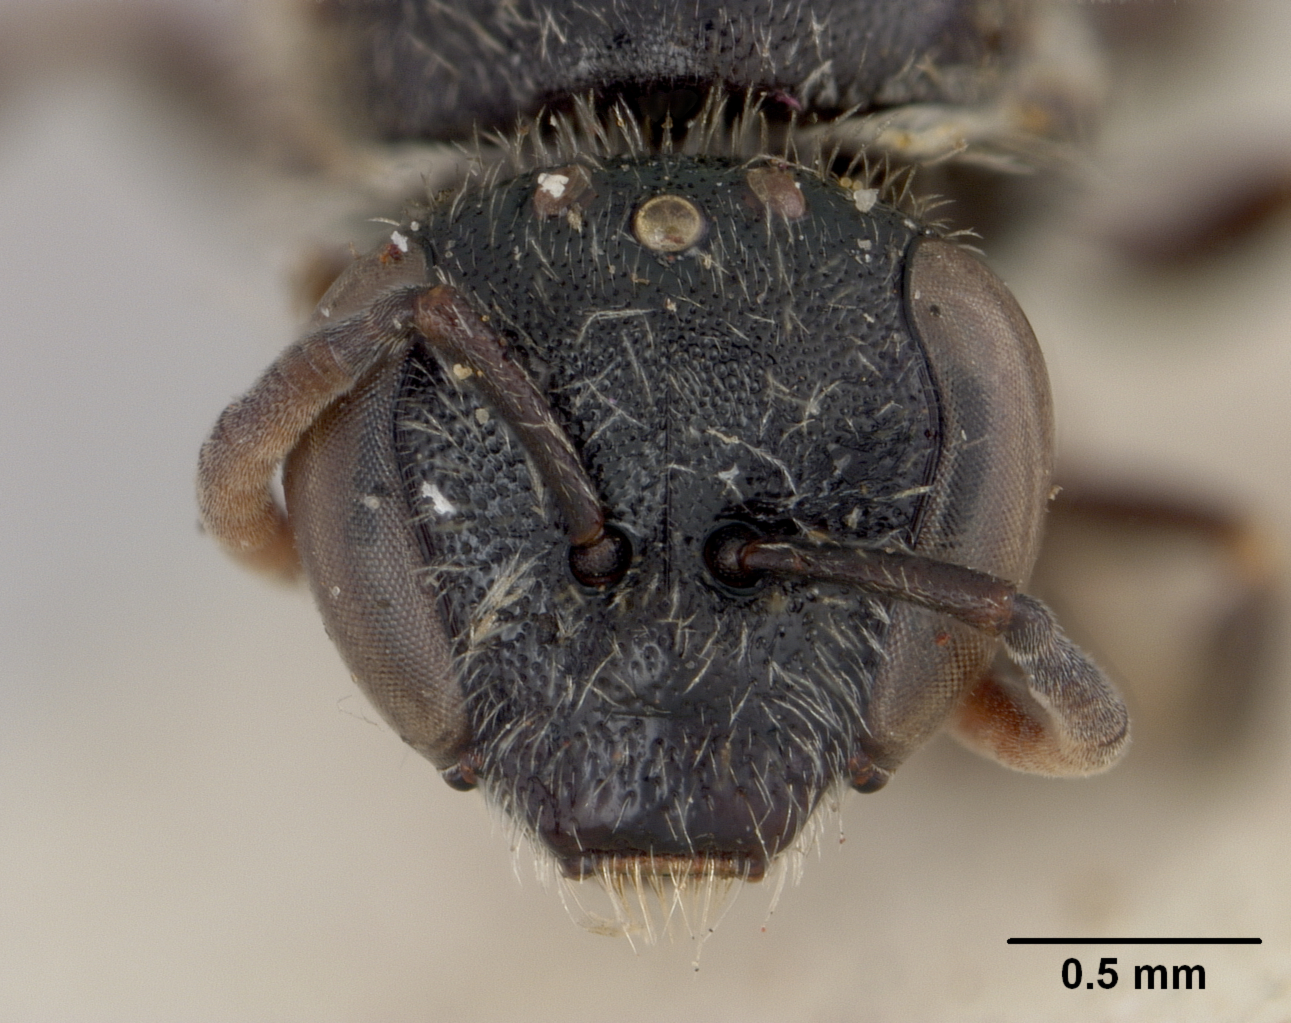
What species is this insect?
Halictus persicus
